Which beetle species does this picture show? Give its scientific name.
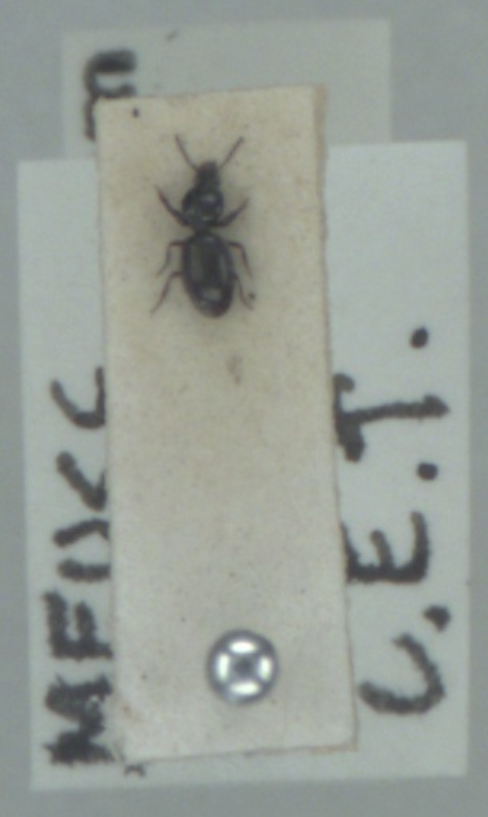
Dyschirius globosus
